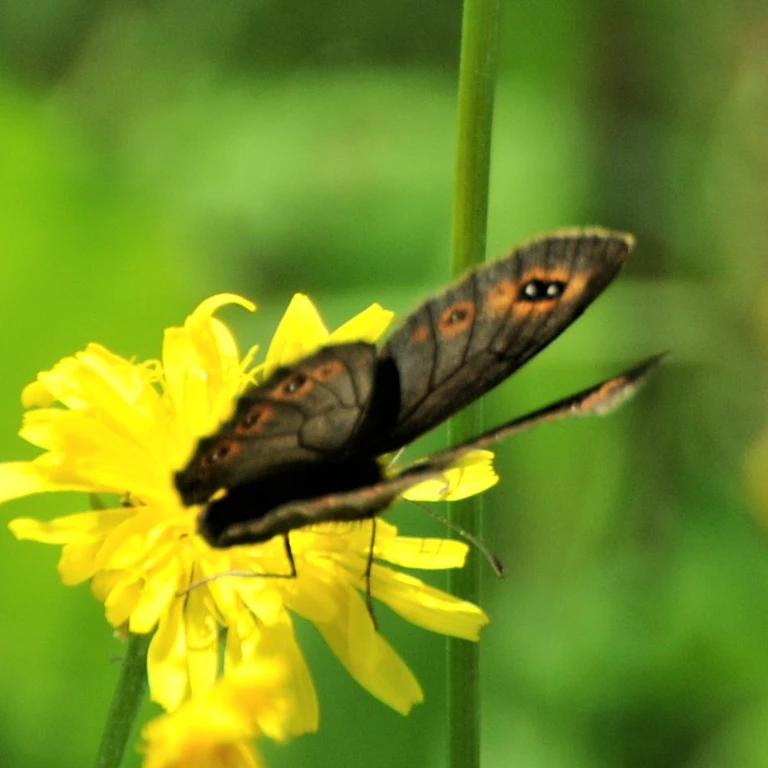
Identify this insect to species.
Erebia medusa
